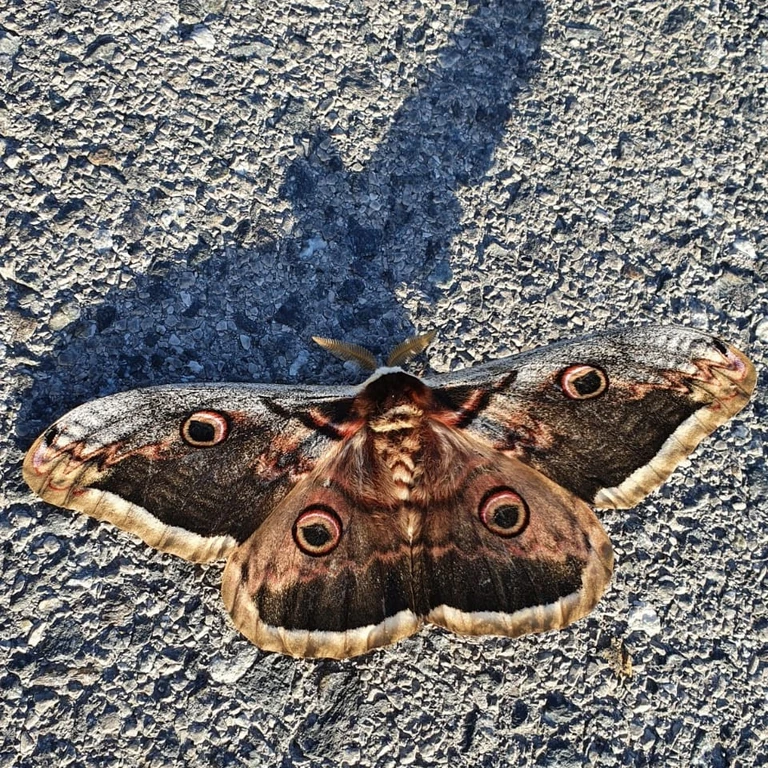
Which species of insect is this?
Saturnia pyri
